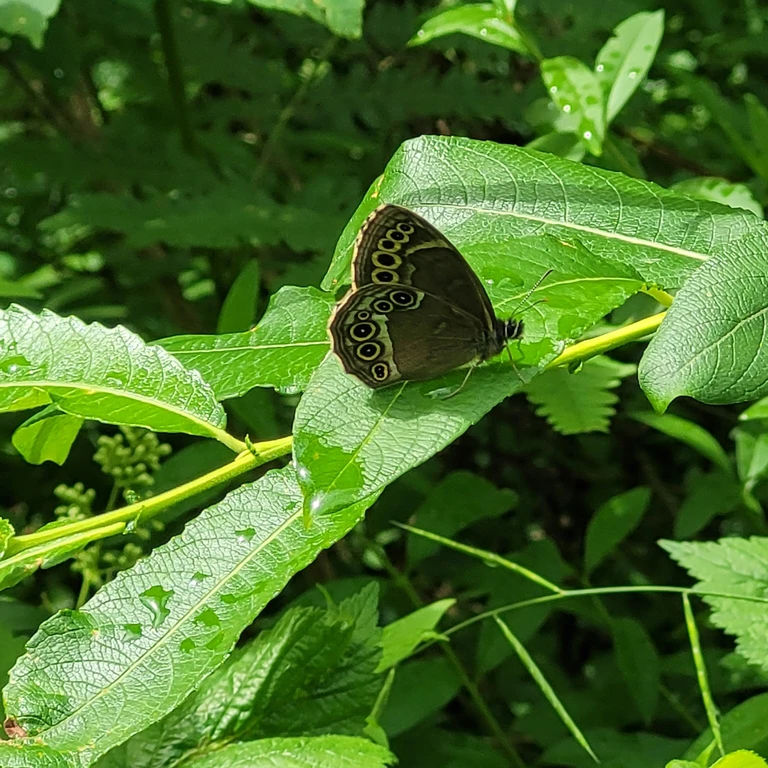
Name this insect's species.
Lopinga achine (also Pararge achine)
